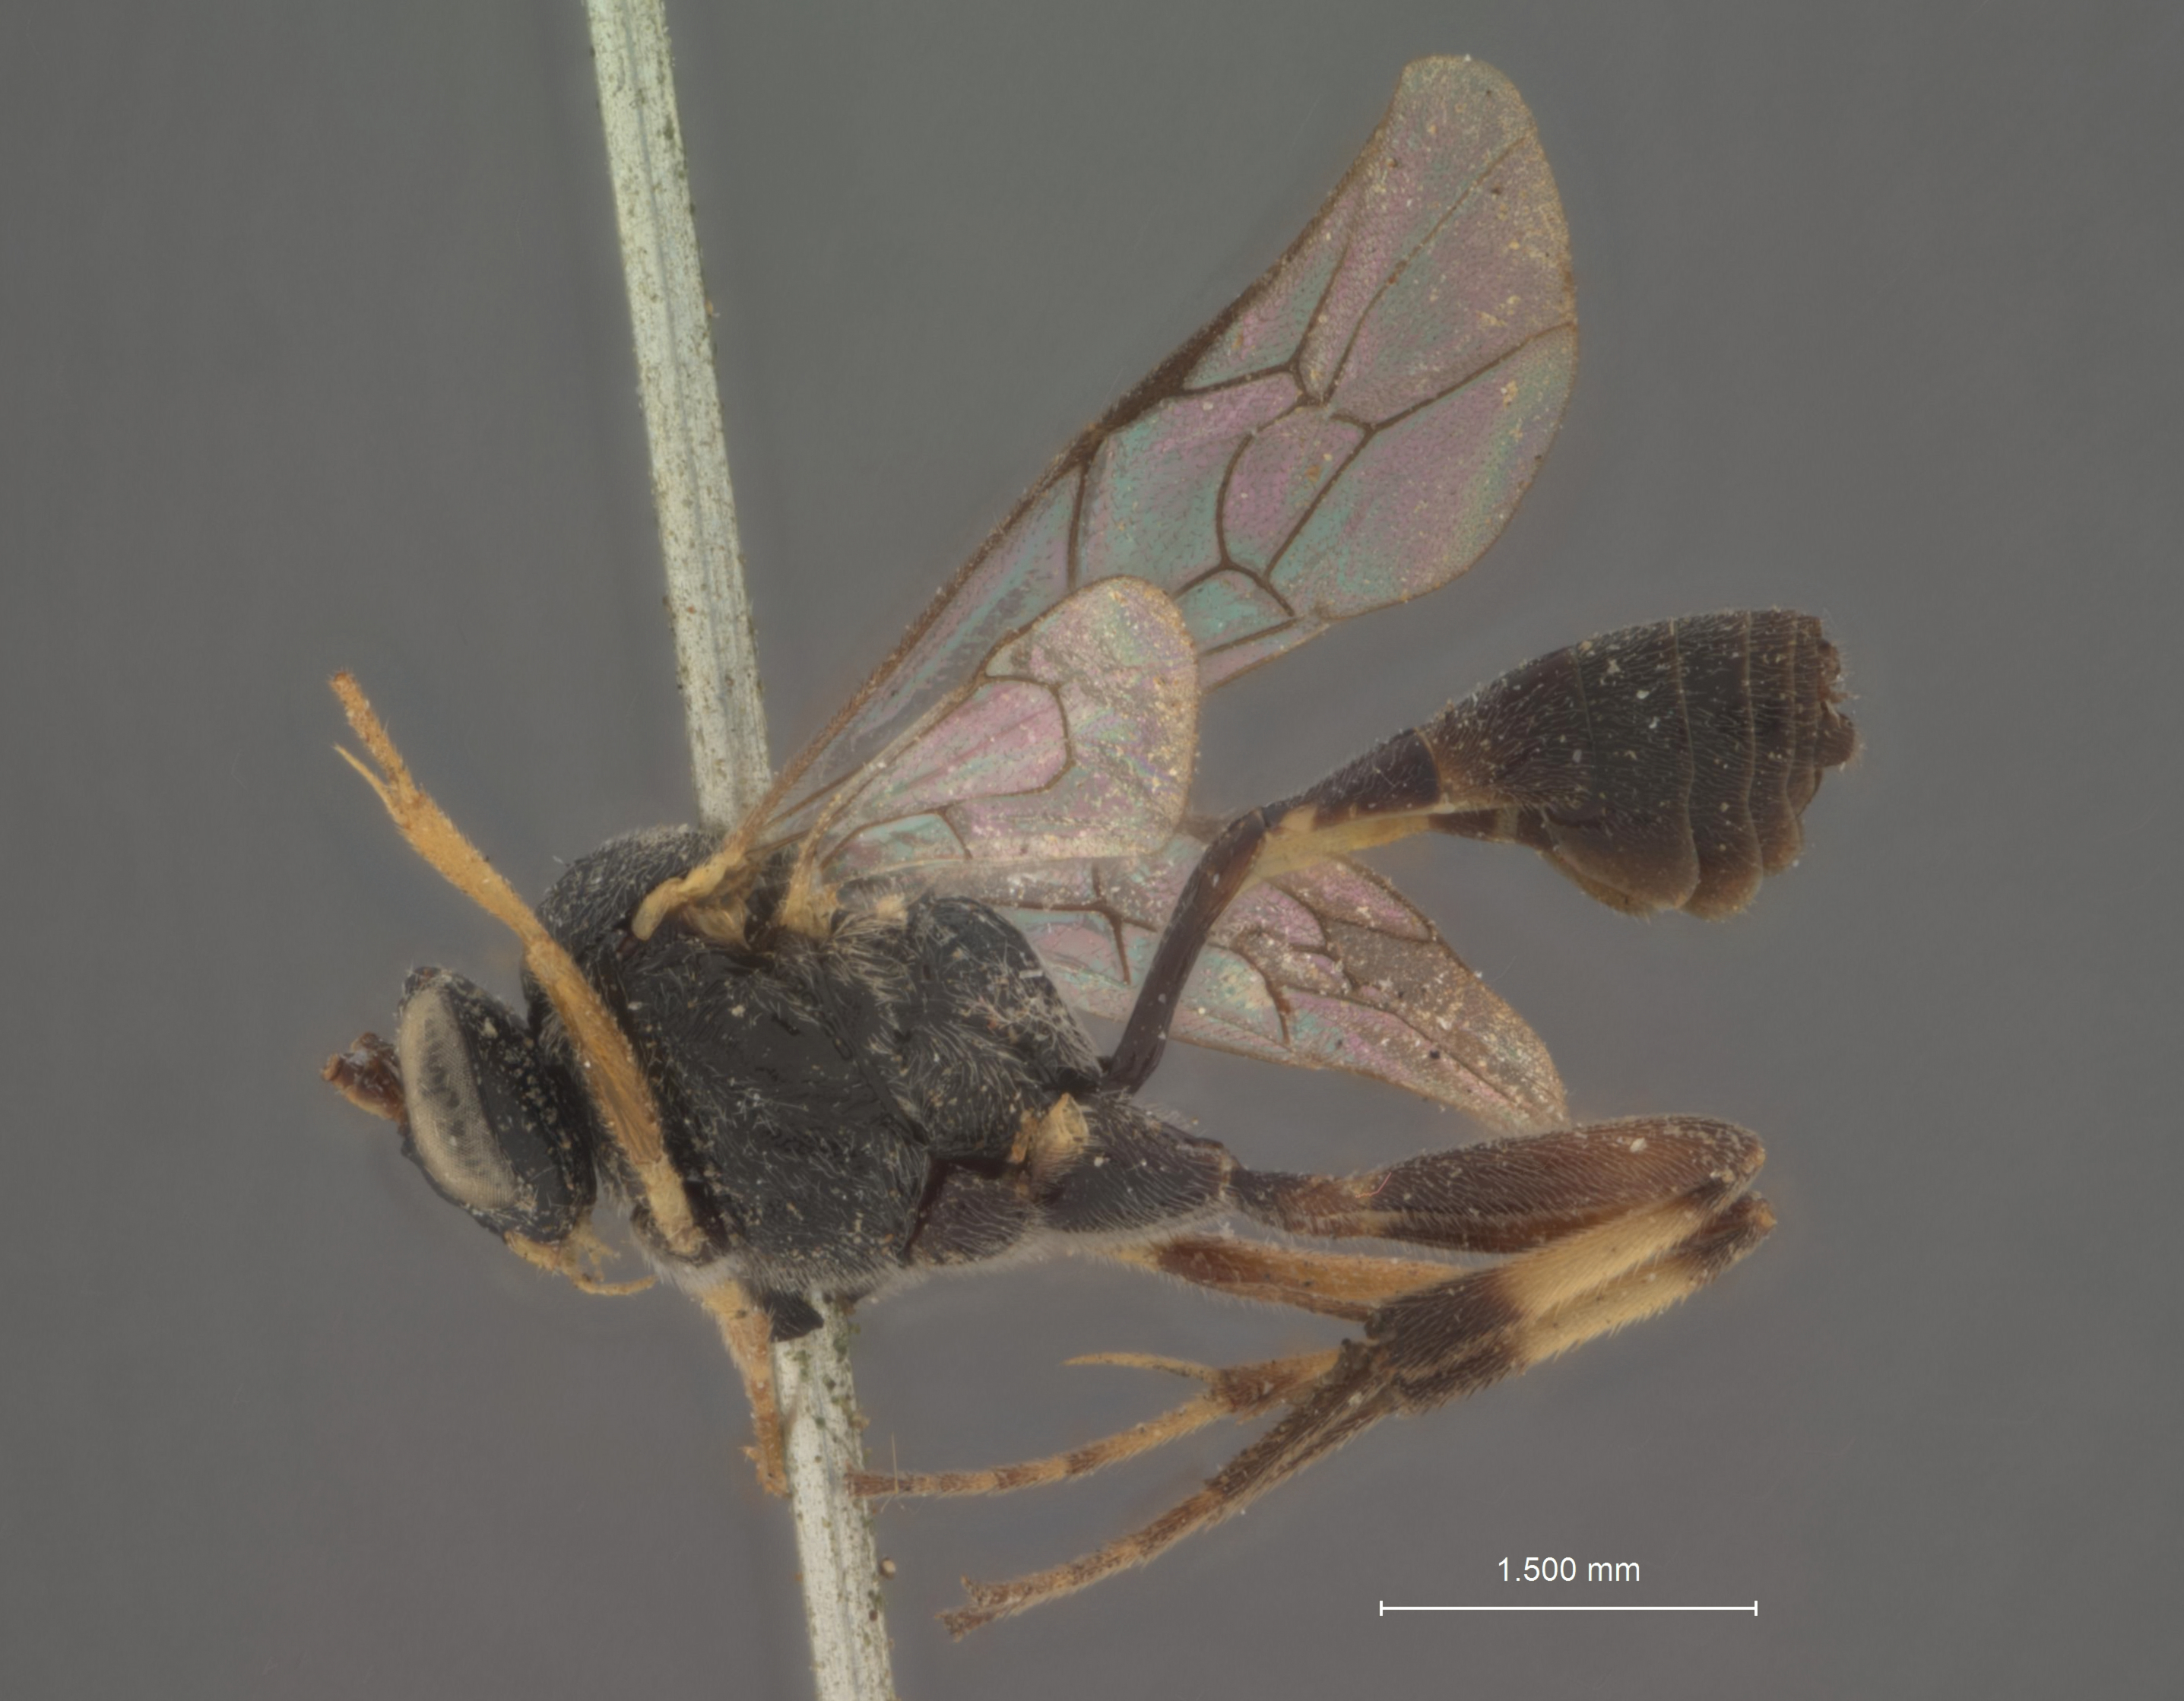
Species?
Charops tibialis
